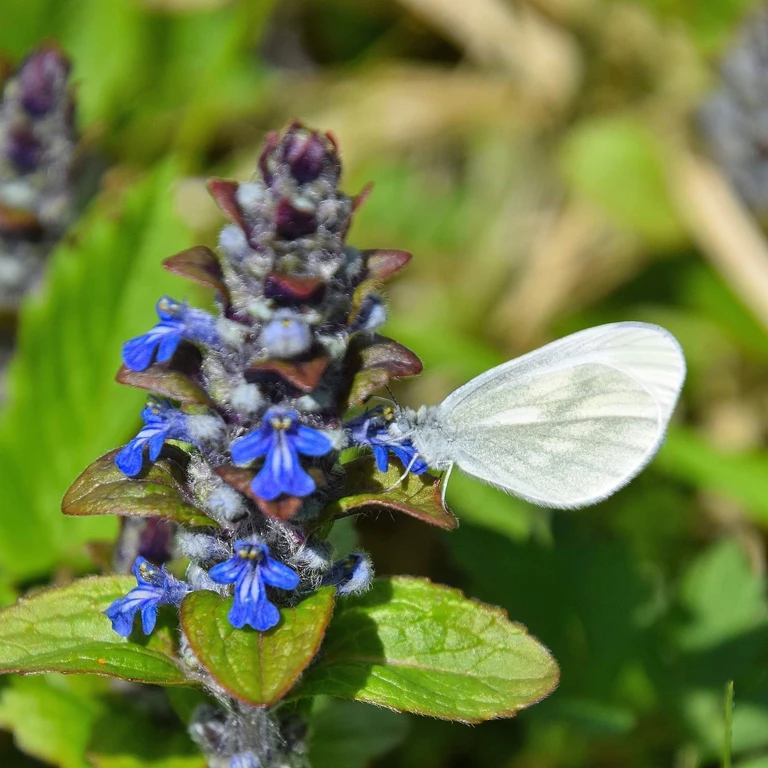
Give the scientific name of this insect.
Leptidea sinapis/juvernica
